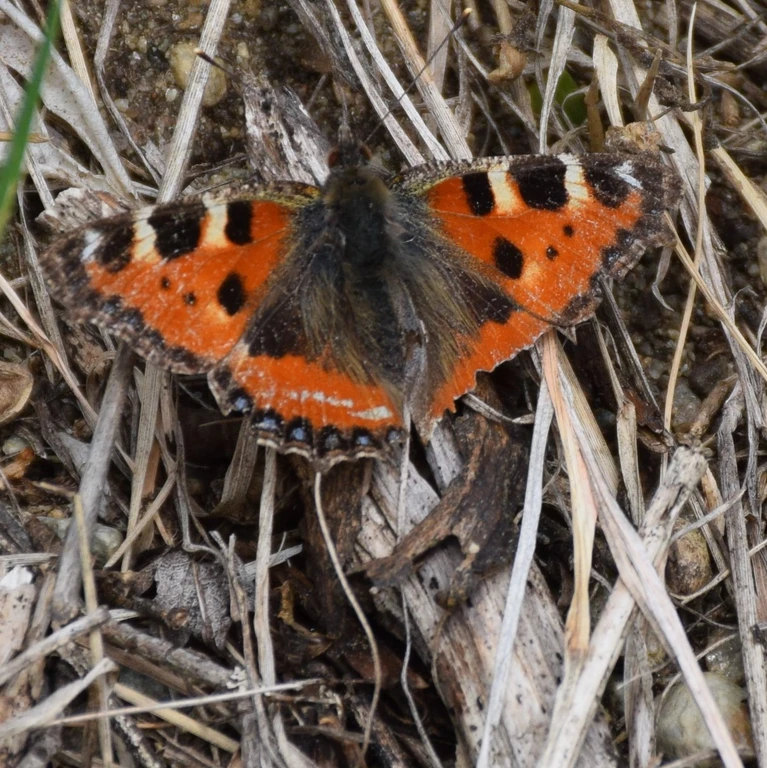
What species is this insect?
Aglais urticae
